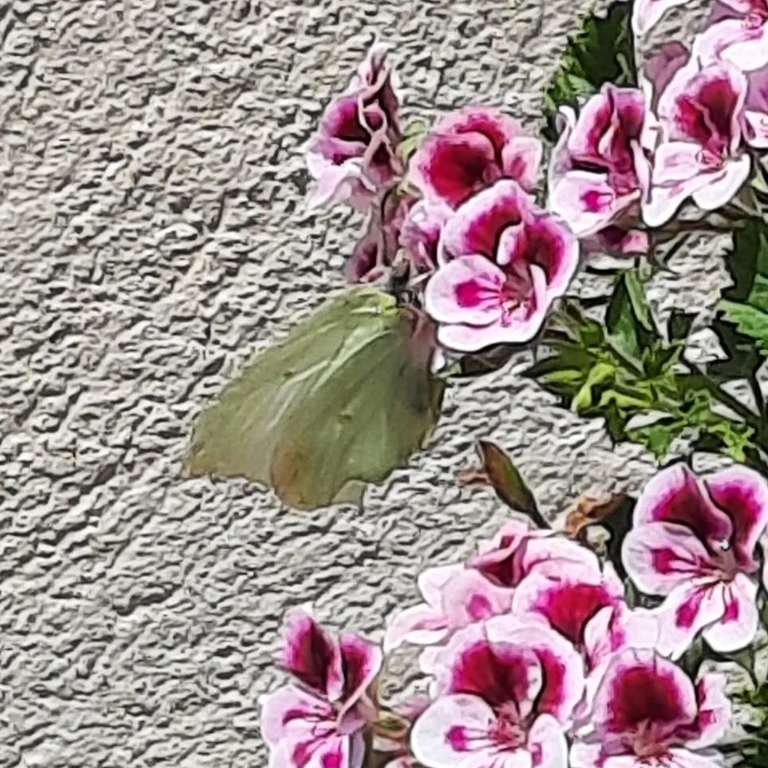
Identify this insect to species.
Gonepteryx rhamni
